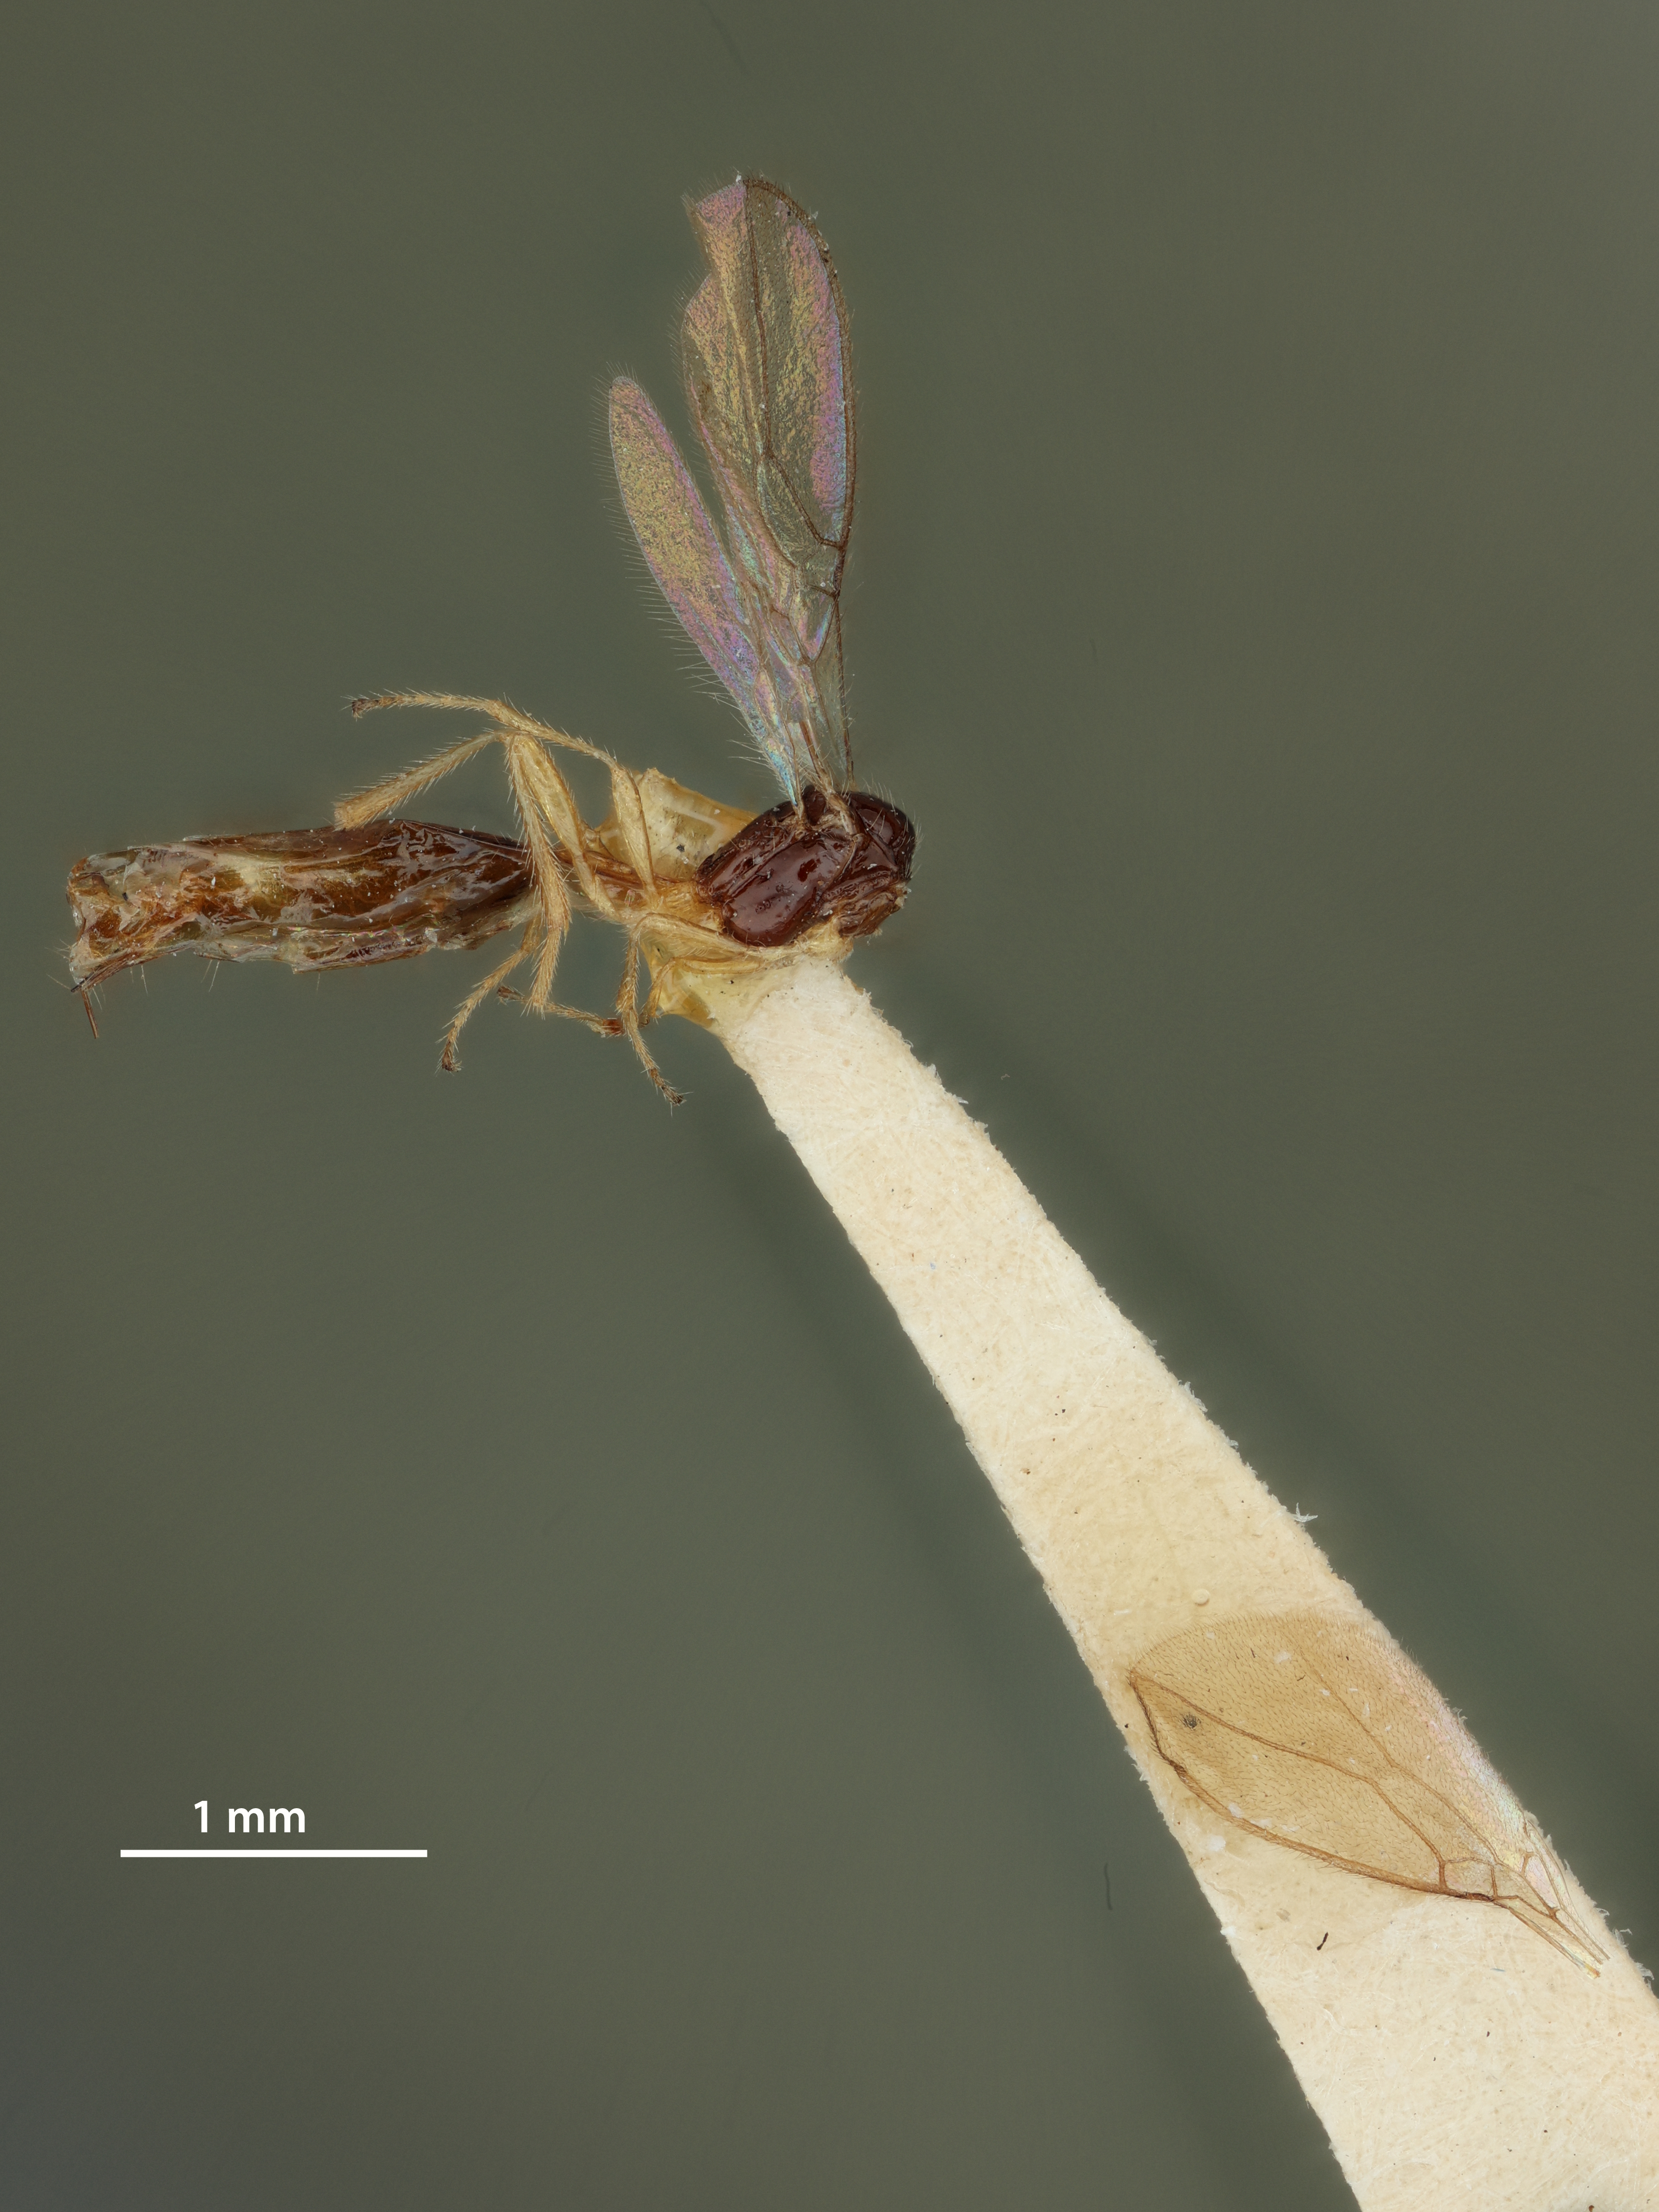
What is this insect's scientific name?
Aspilota foliformis
